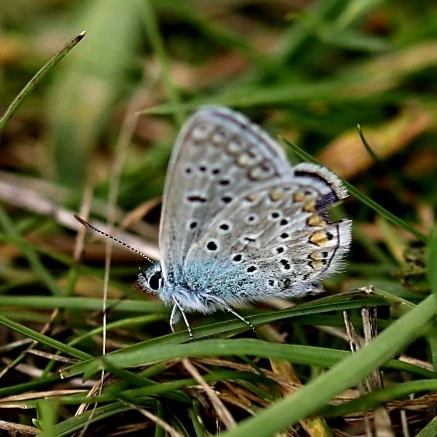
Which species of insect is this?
Polyommatus icarus
